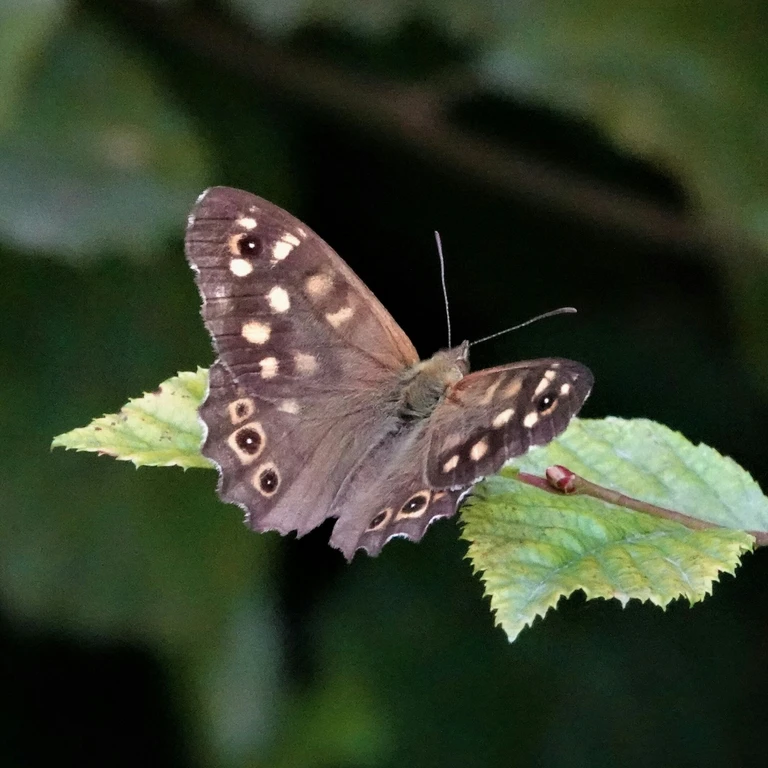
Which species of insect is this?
Pararge aegeria
